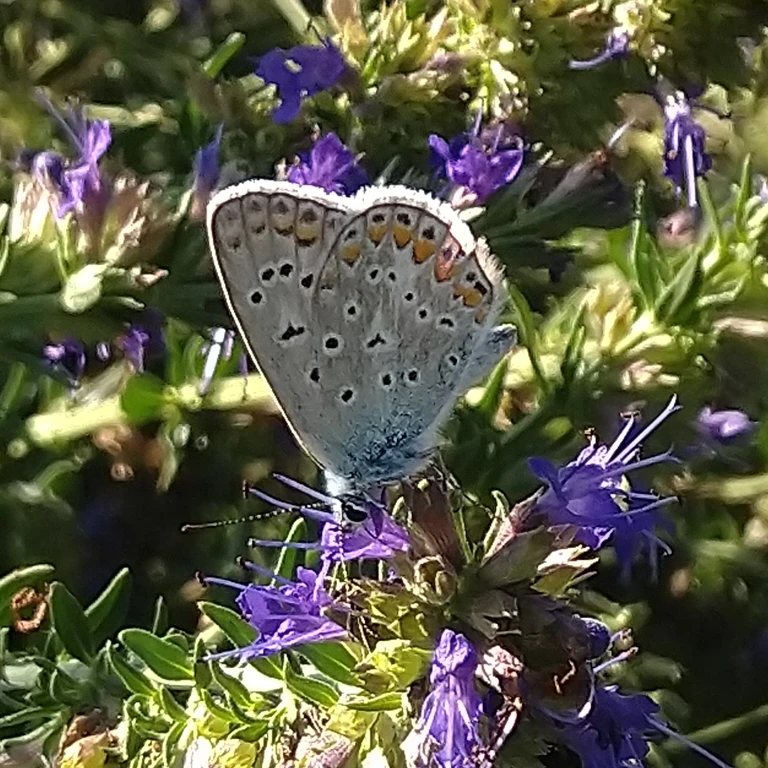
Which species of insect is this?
Polyommatus icarus
